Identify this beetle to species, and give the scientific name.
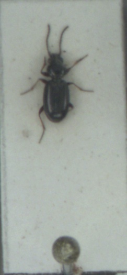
Bembidion lampros
